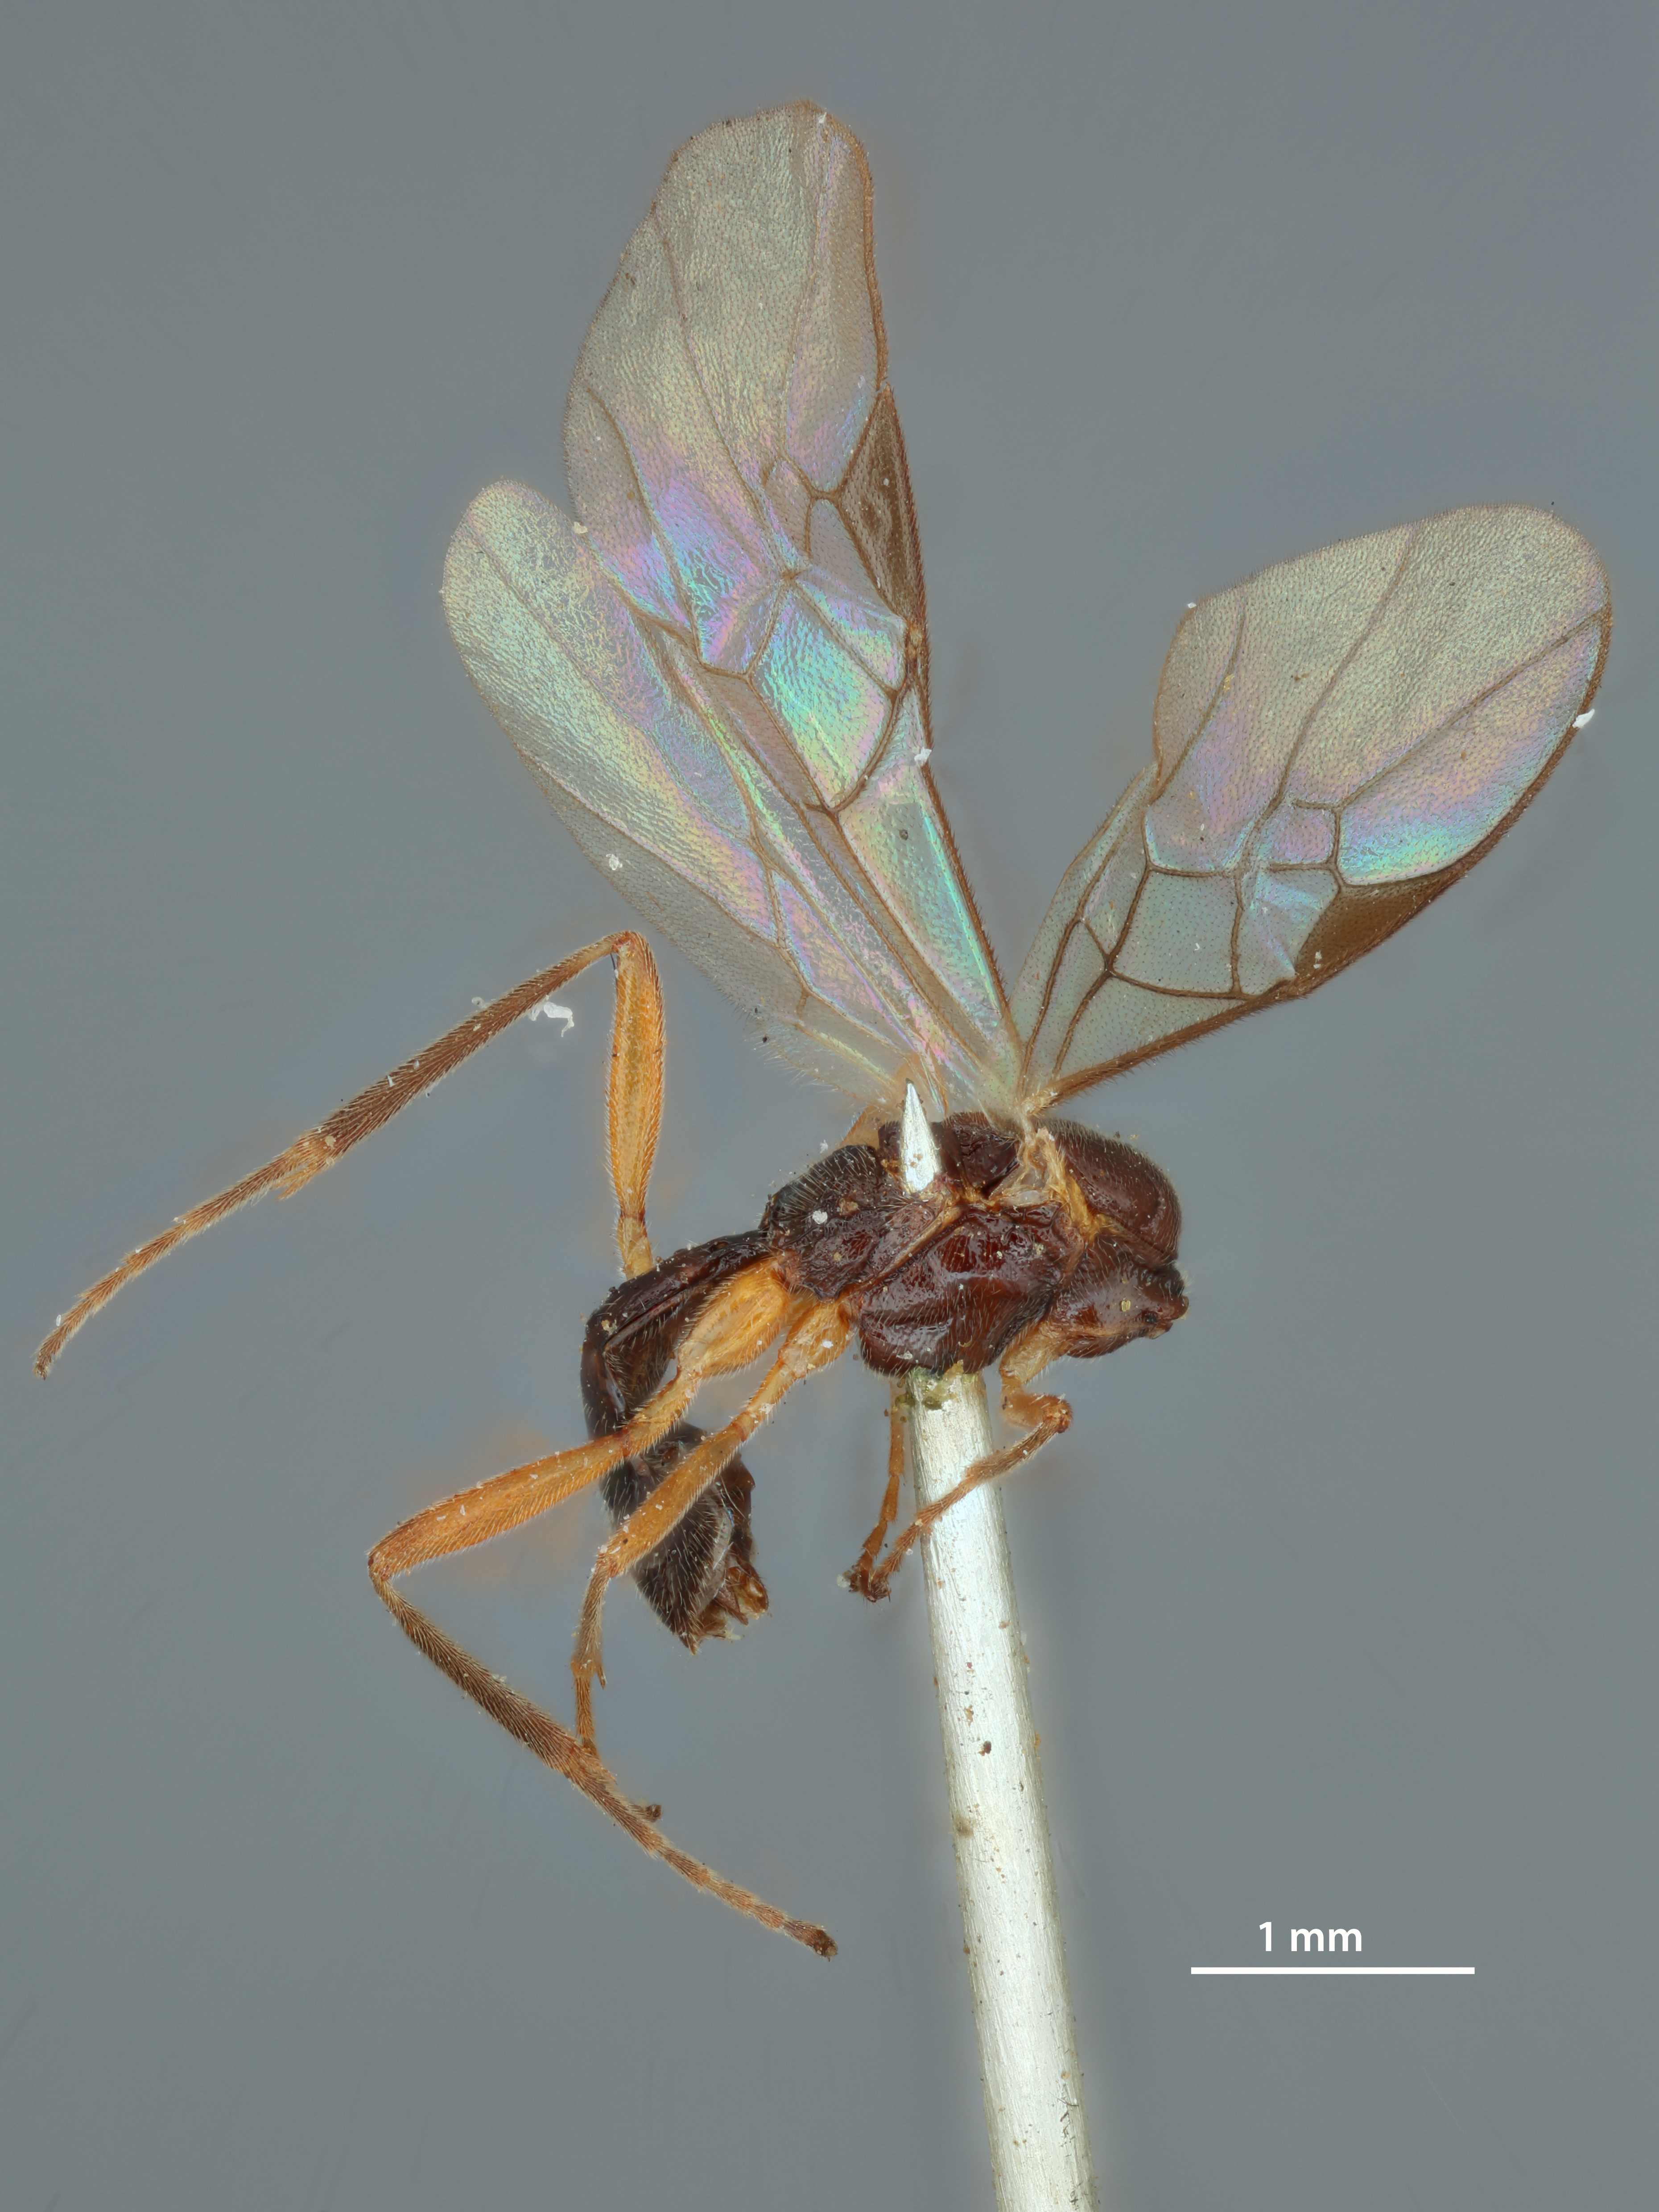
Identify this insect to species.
Dyscole alaskensis
